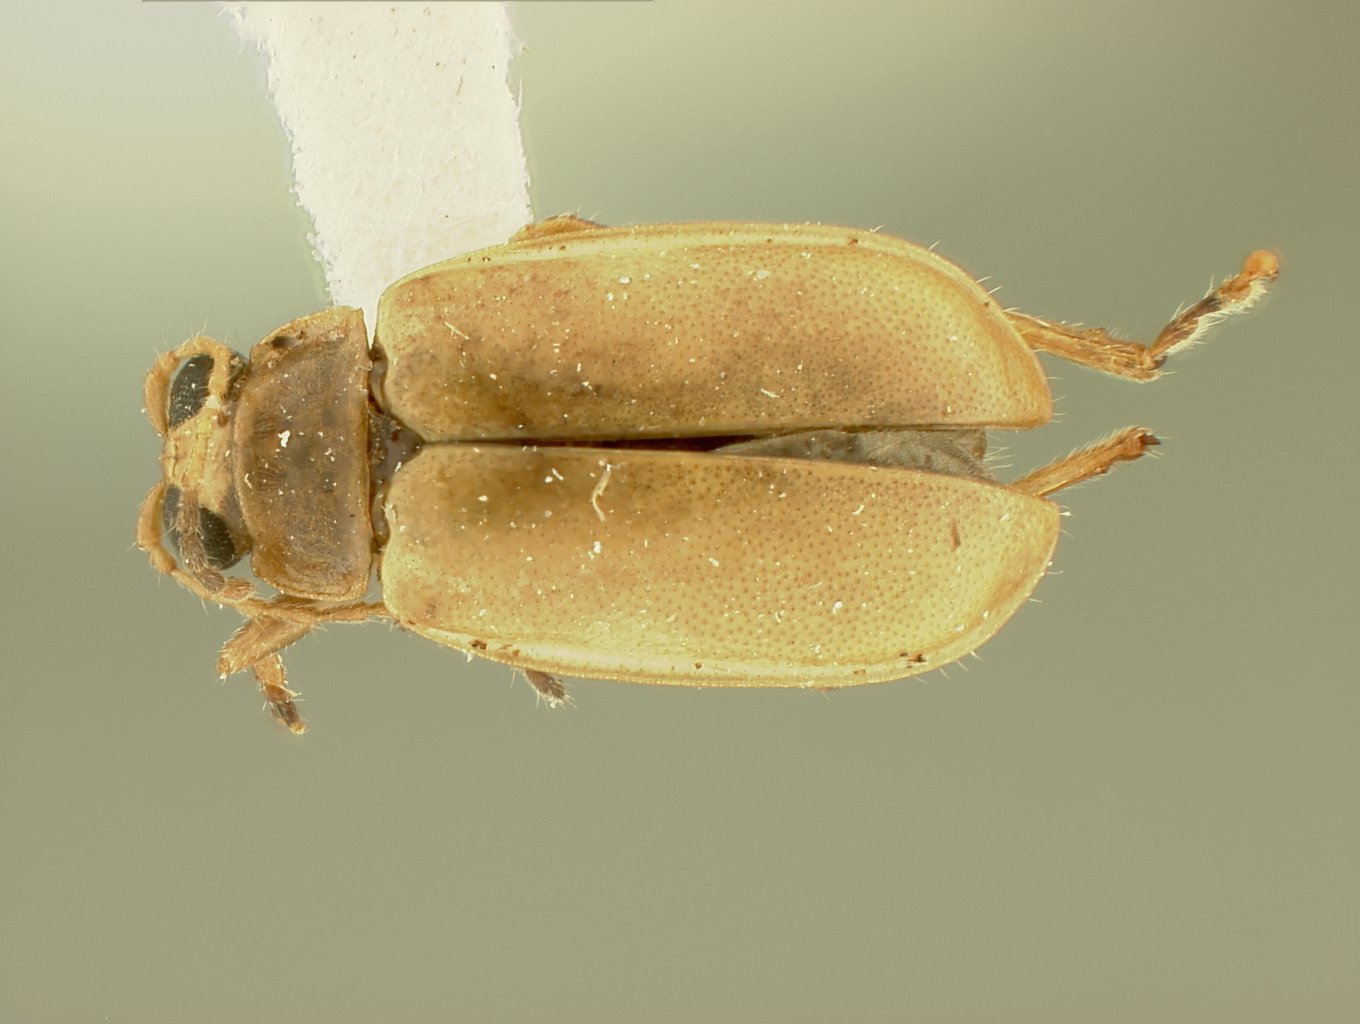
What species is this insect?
Oedionychus zayasi
